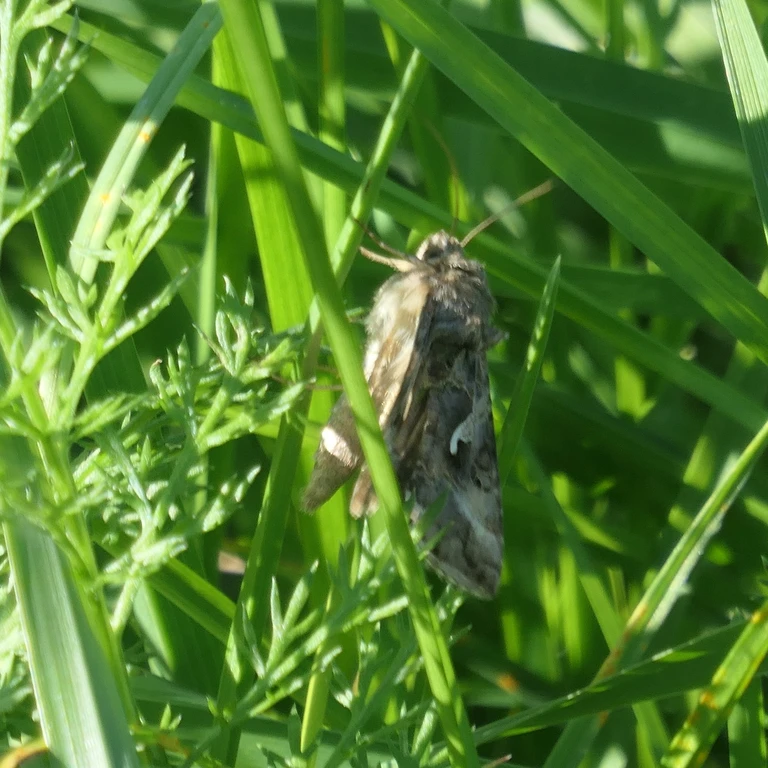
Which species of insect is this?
Autographa gamma
